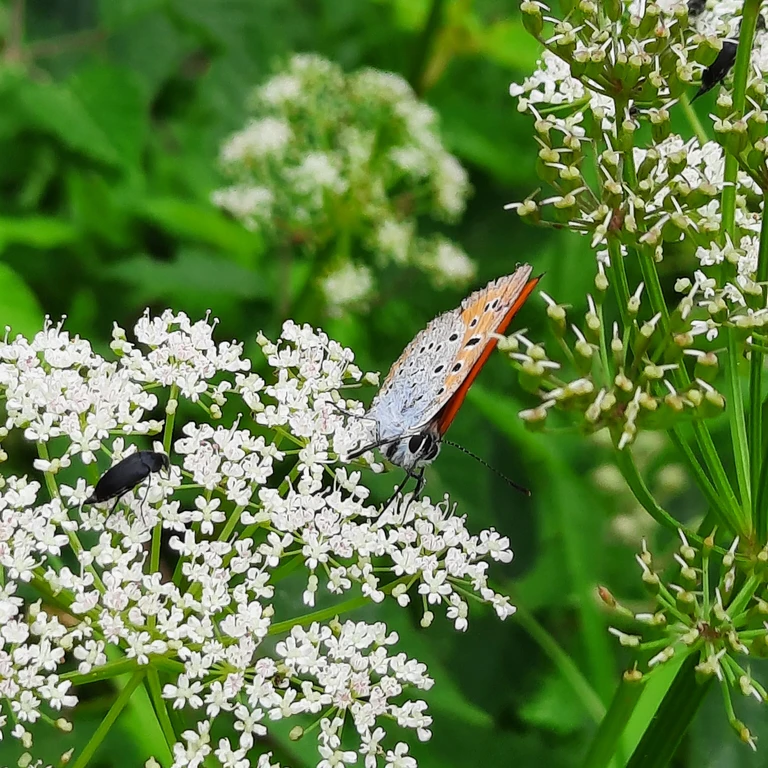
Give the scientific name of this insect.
Lycaena dispar
